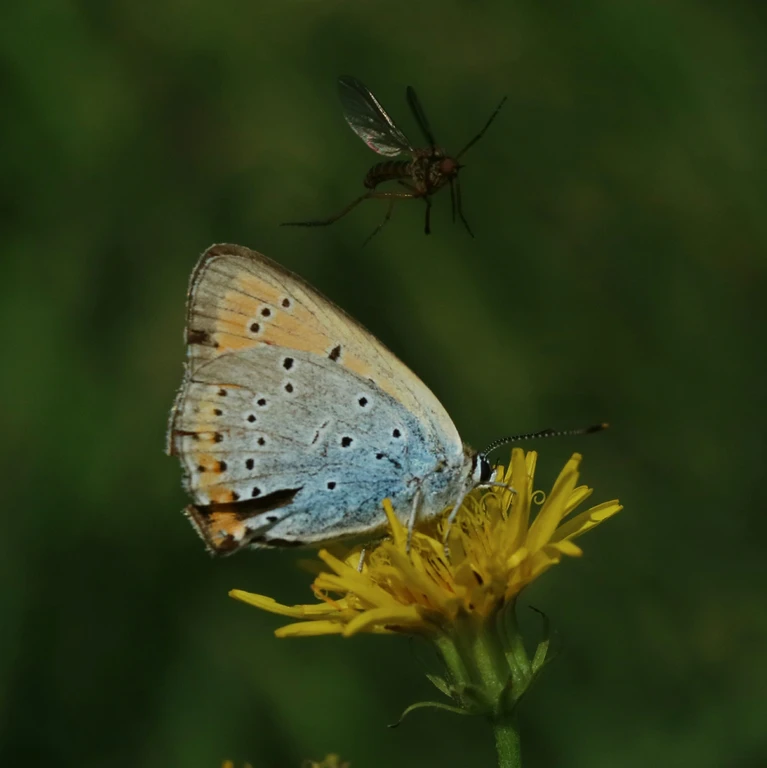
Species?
Lycaena dispar
